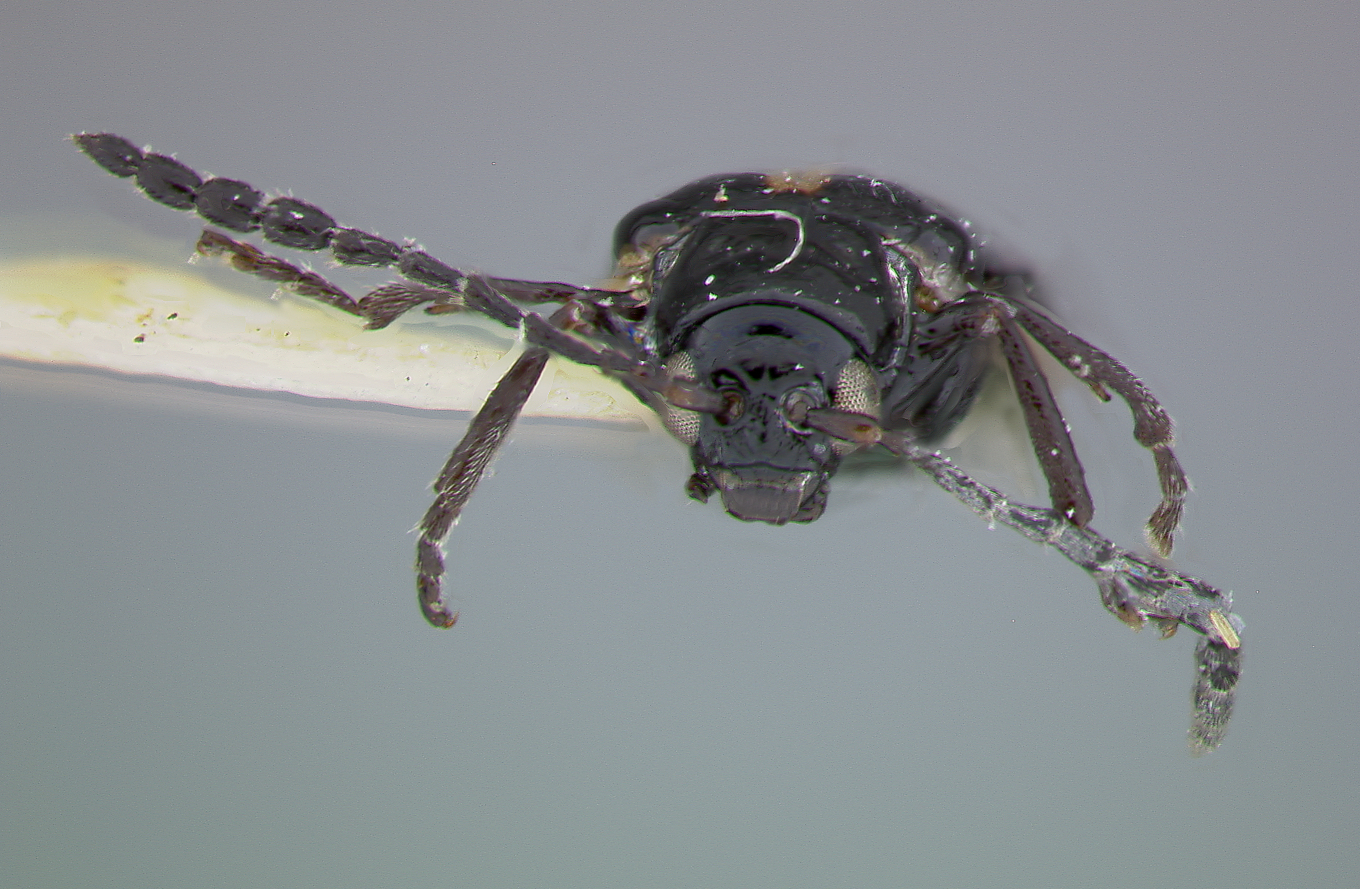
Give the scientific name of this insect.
Luperosoma nigrum
